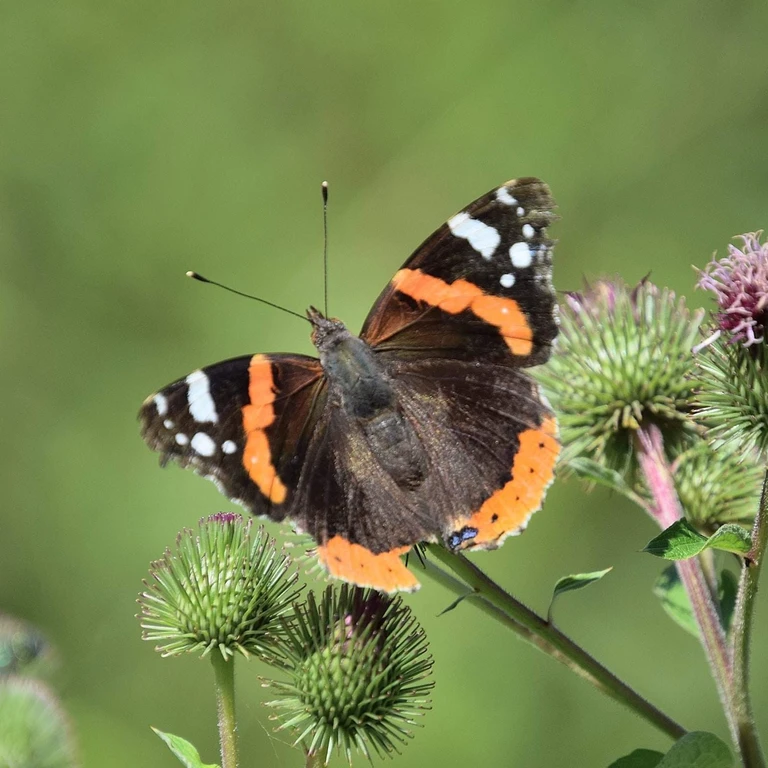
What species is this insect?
Vanessa atalanta
